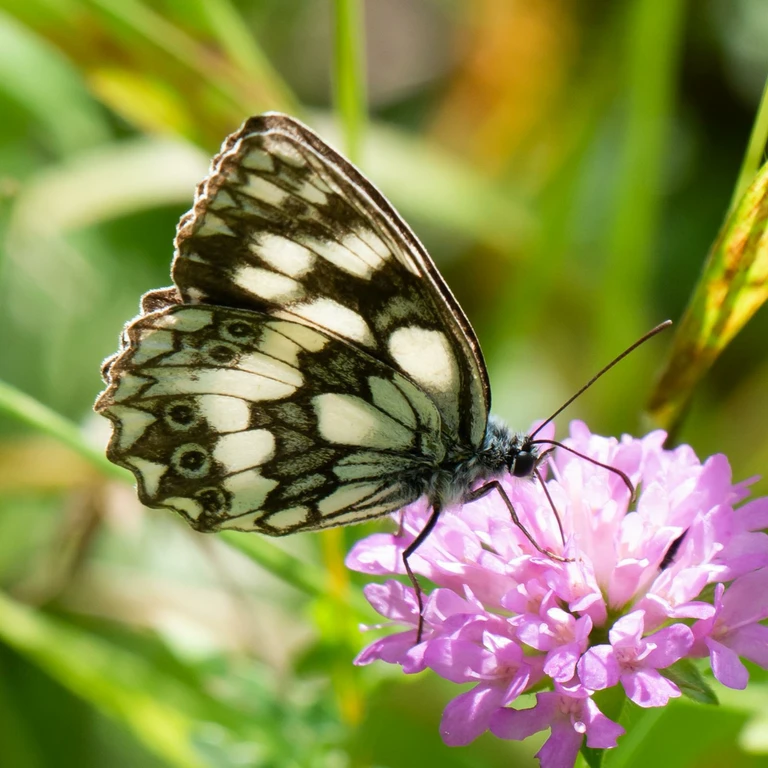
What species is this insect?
Melanargia galathea
